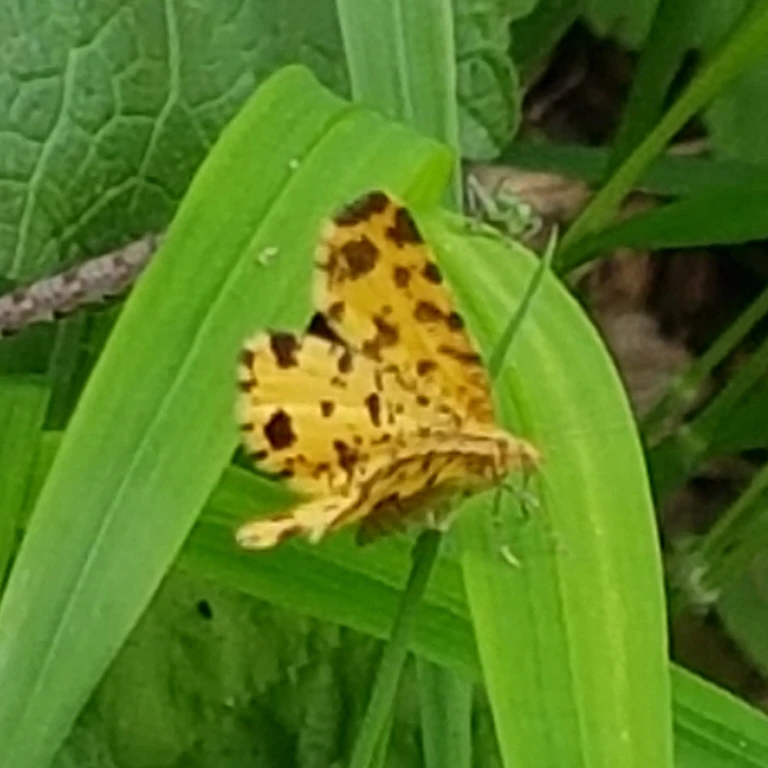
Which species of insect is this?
Pseudopanthera macularia
